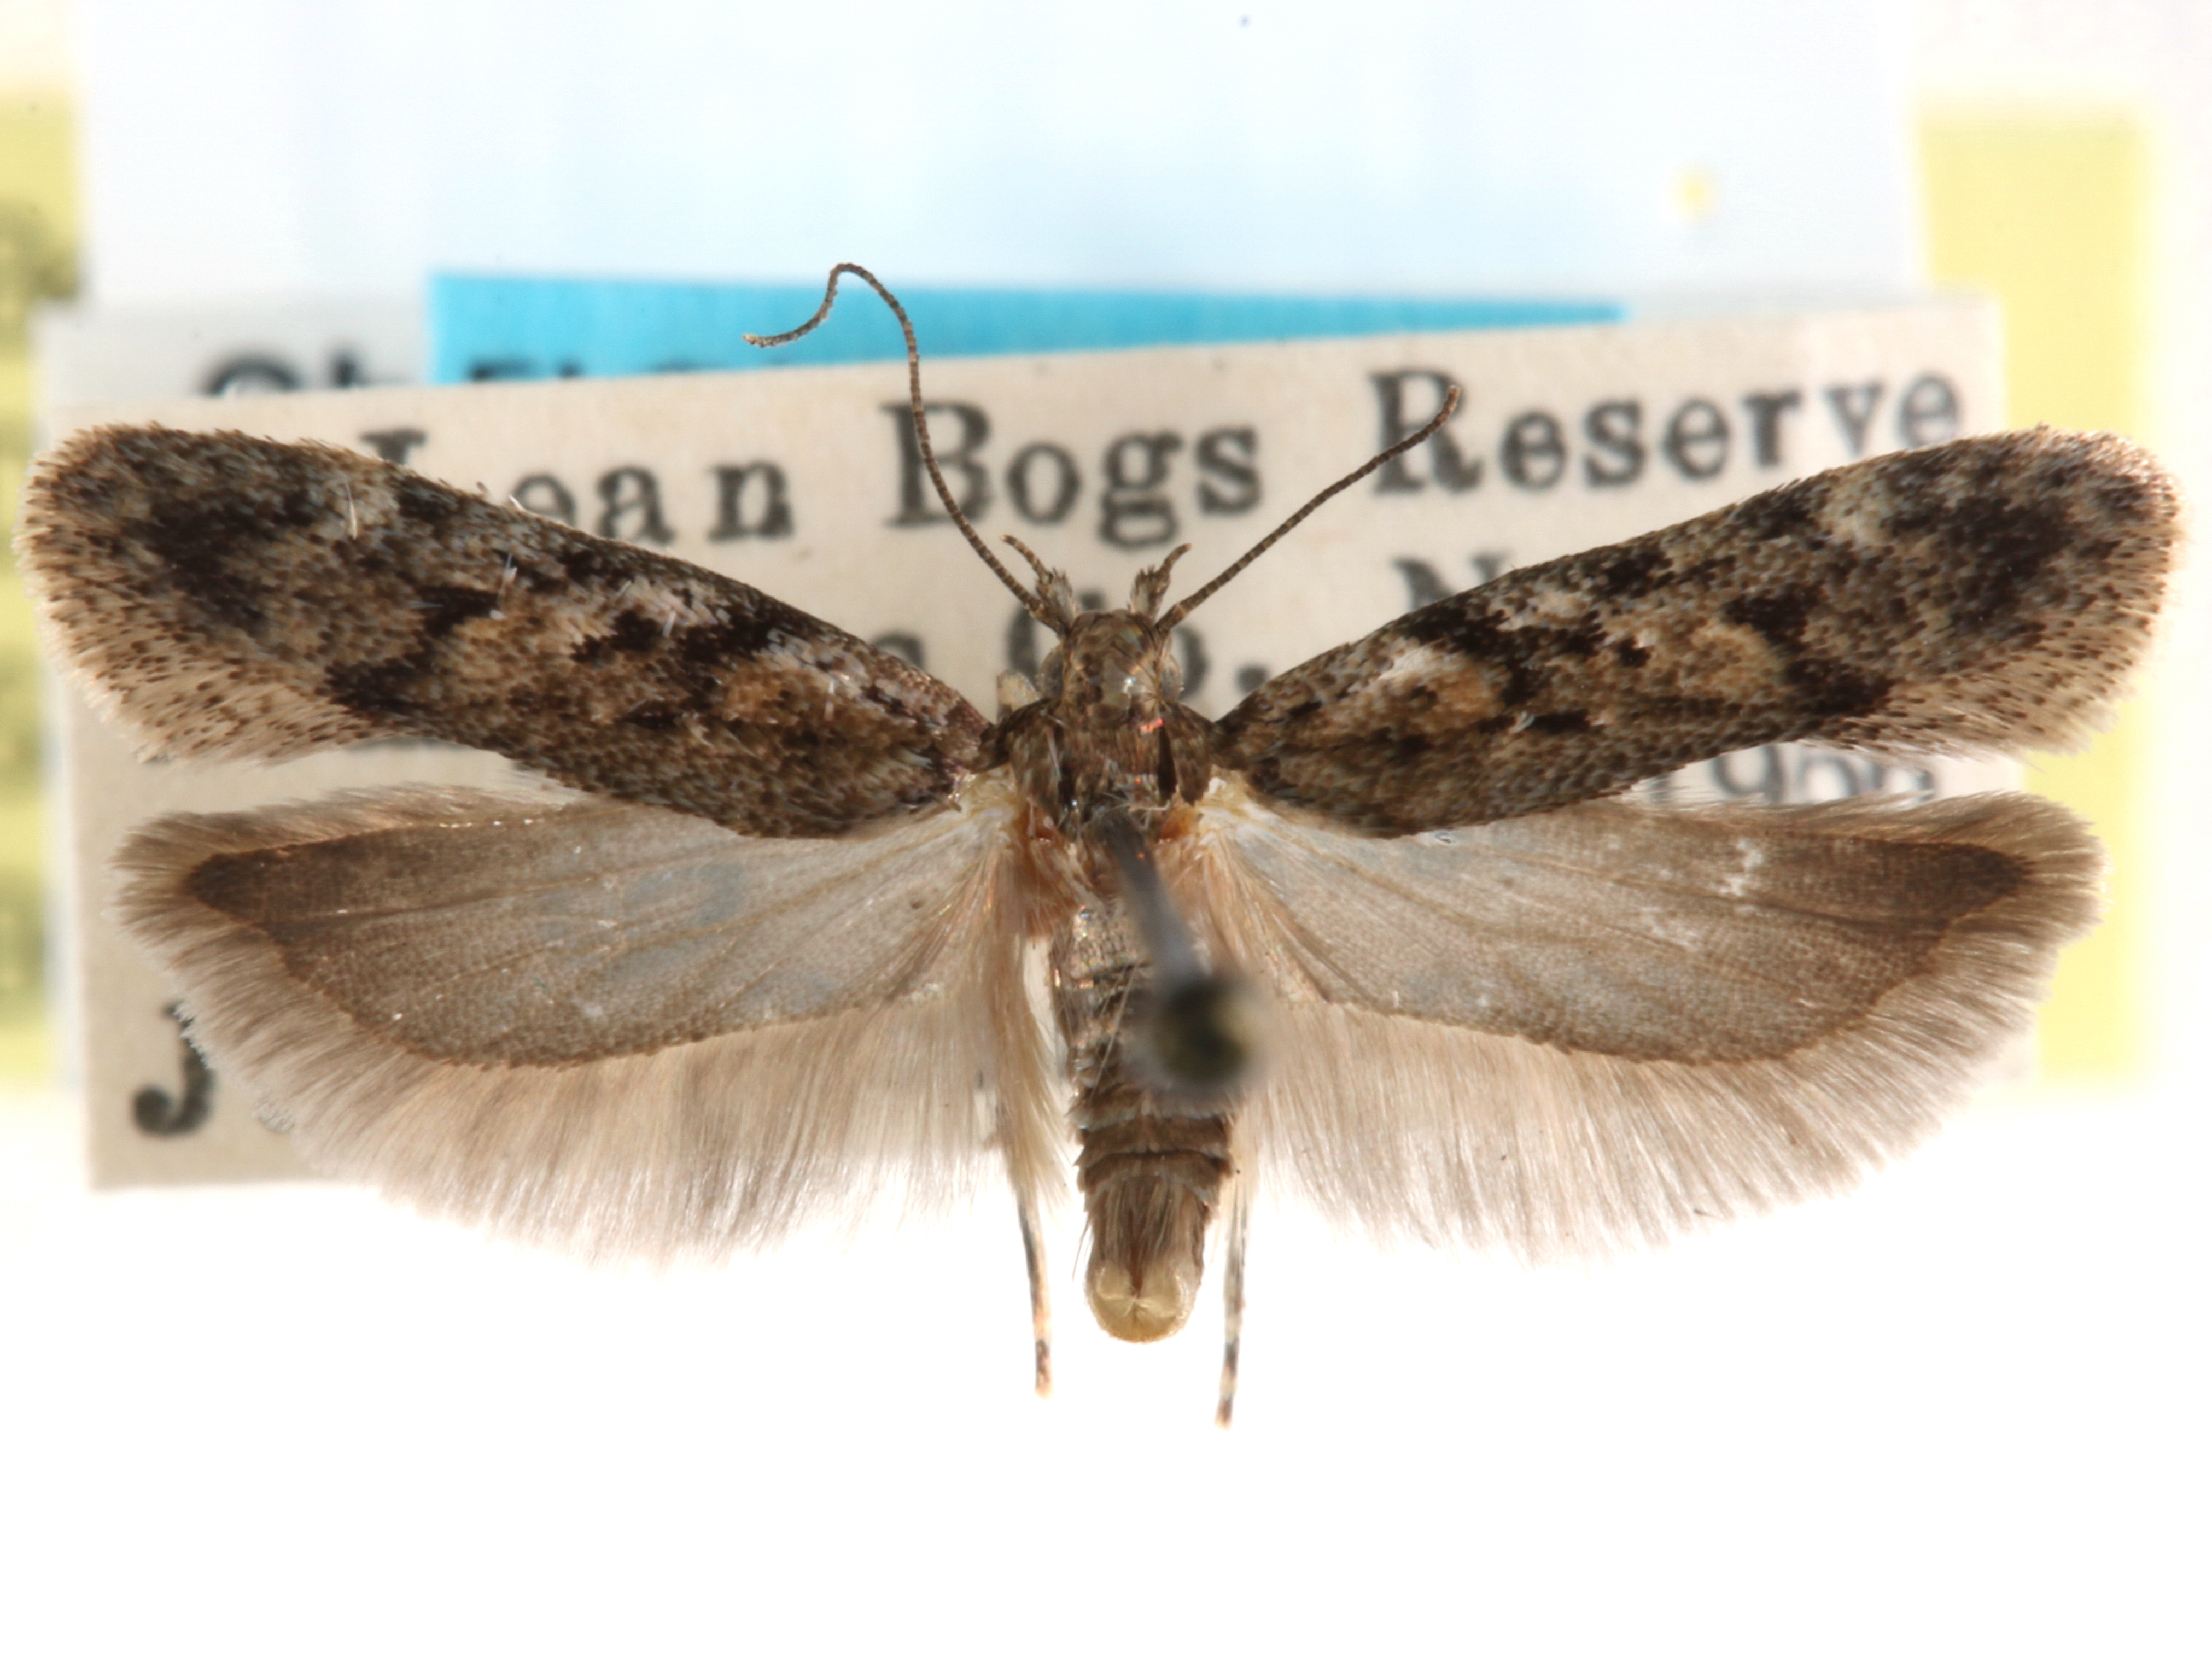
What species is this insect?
Chionodes obscurusella
